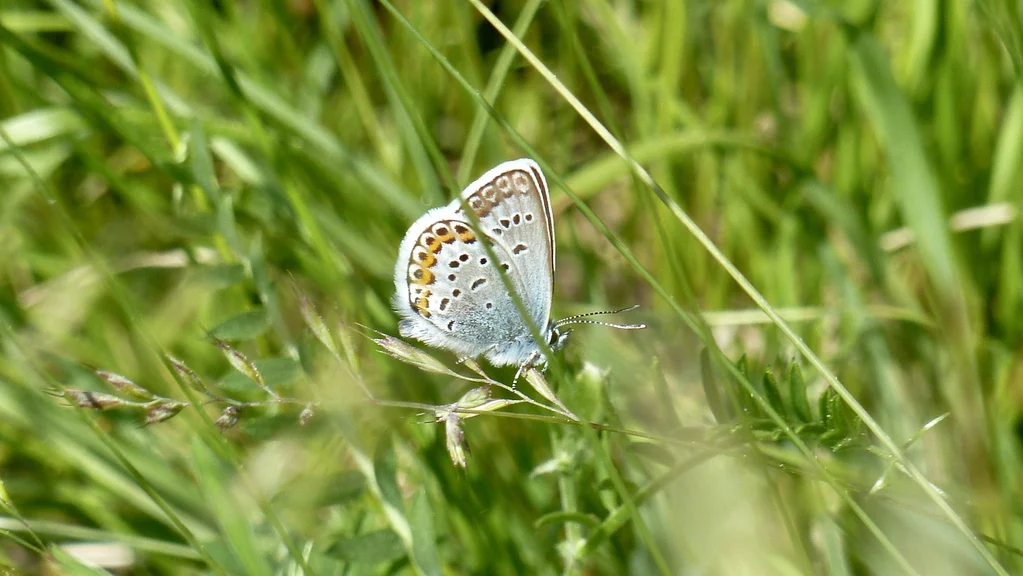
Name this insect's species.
Plebejus argus
